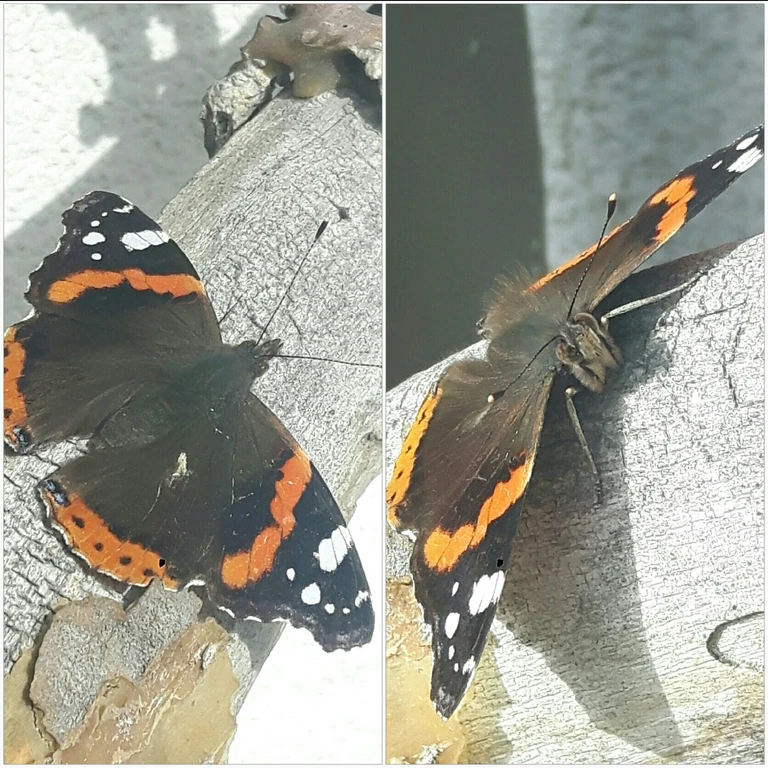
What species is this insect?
Vanessa atalanta
